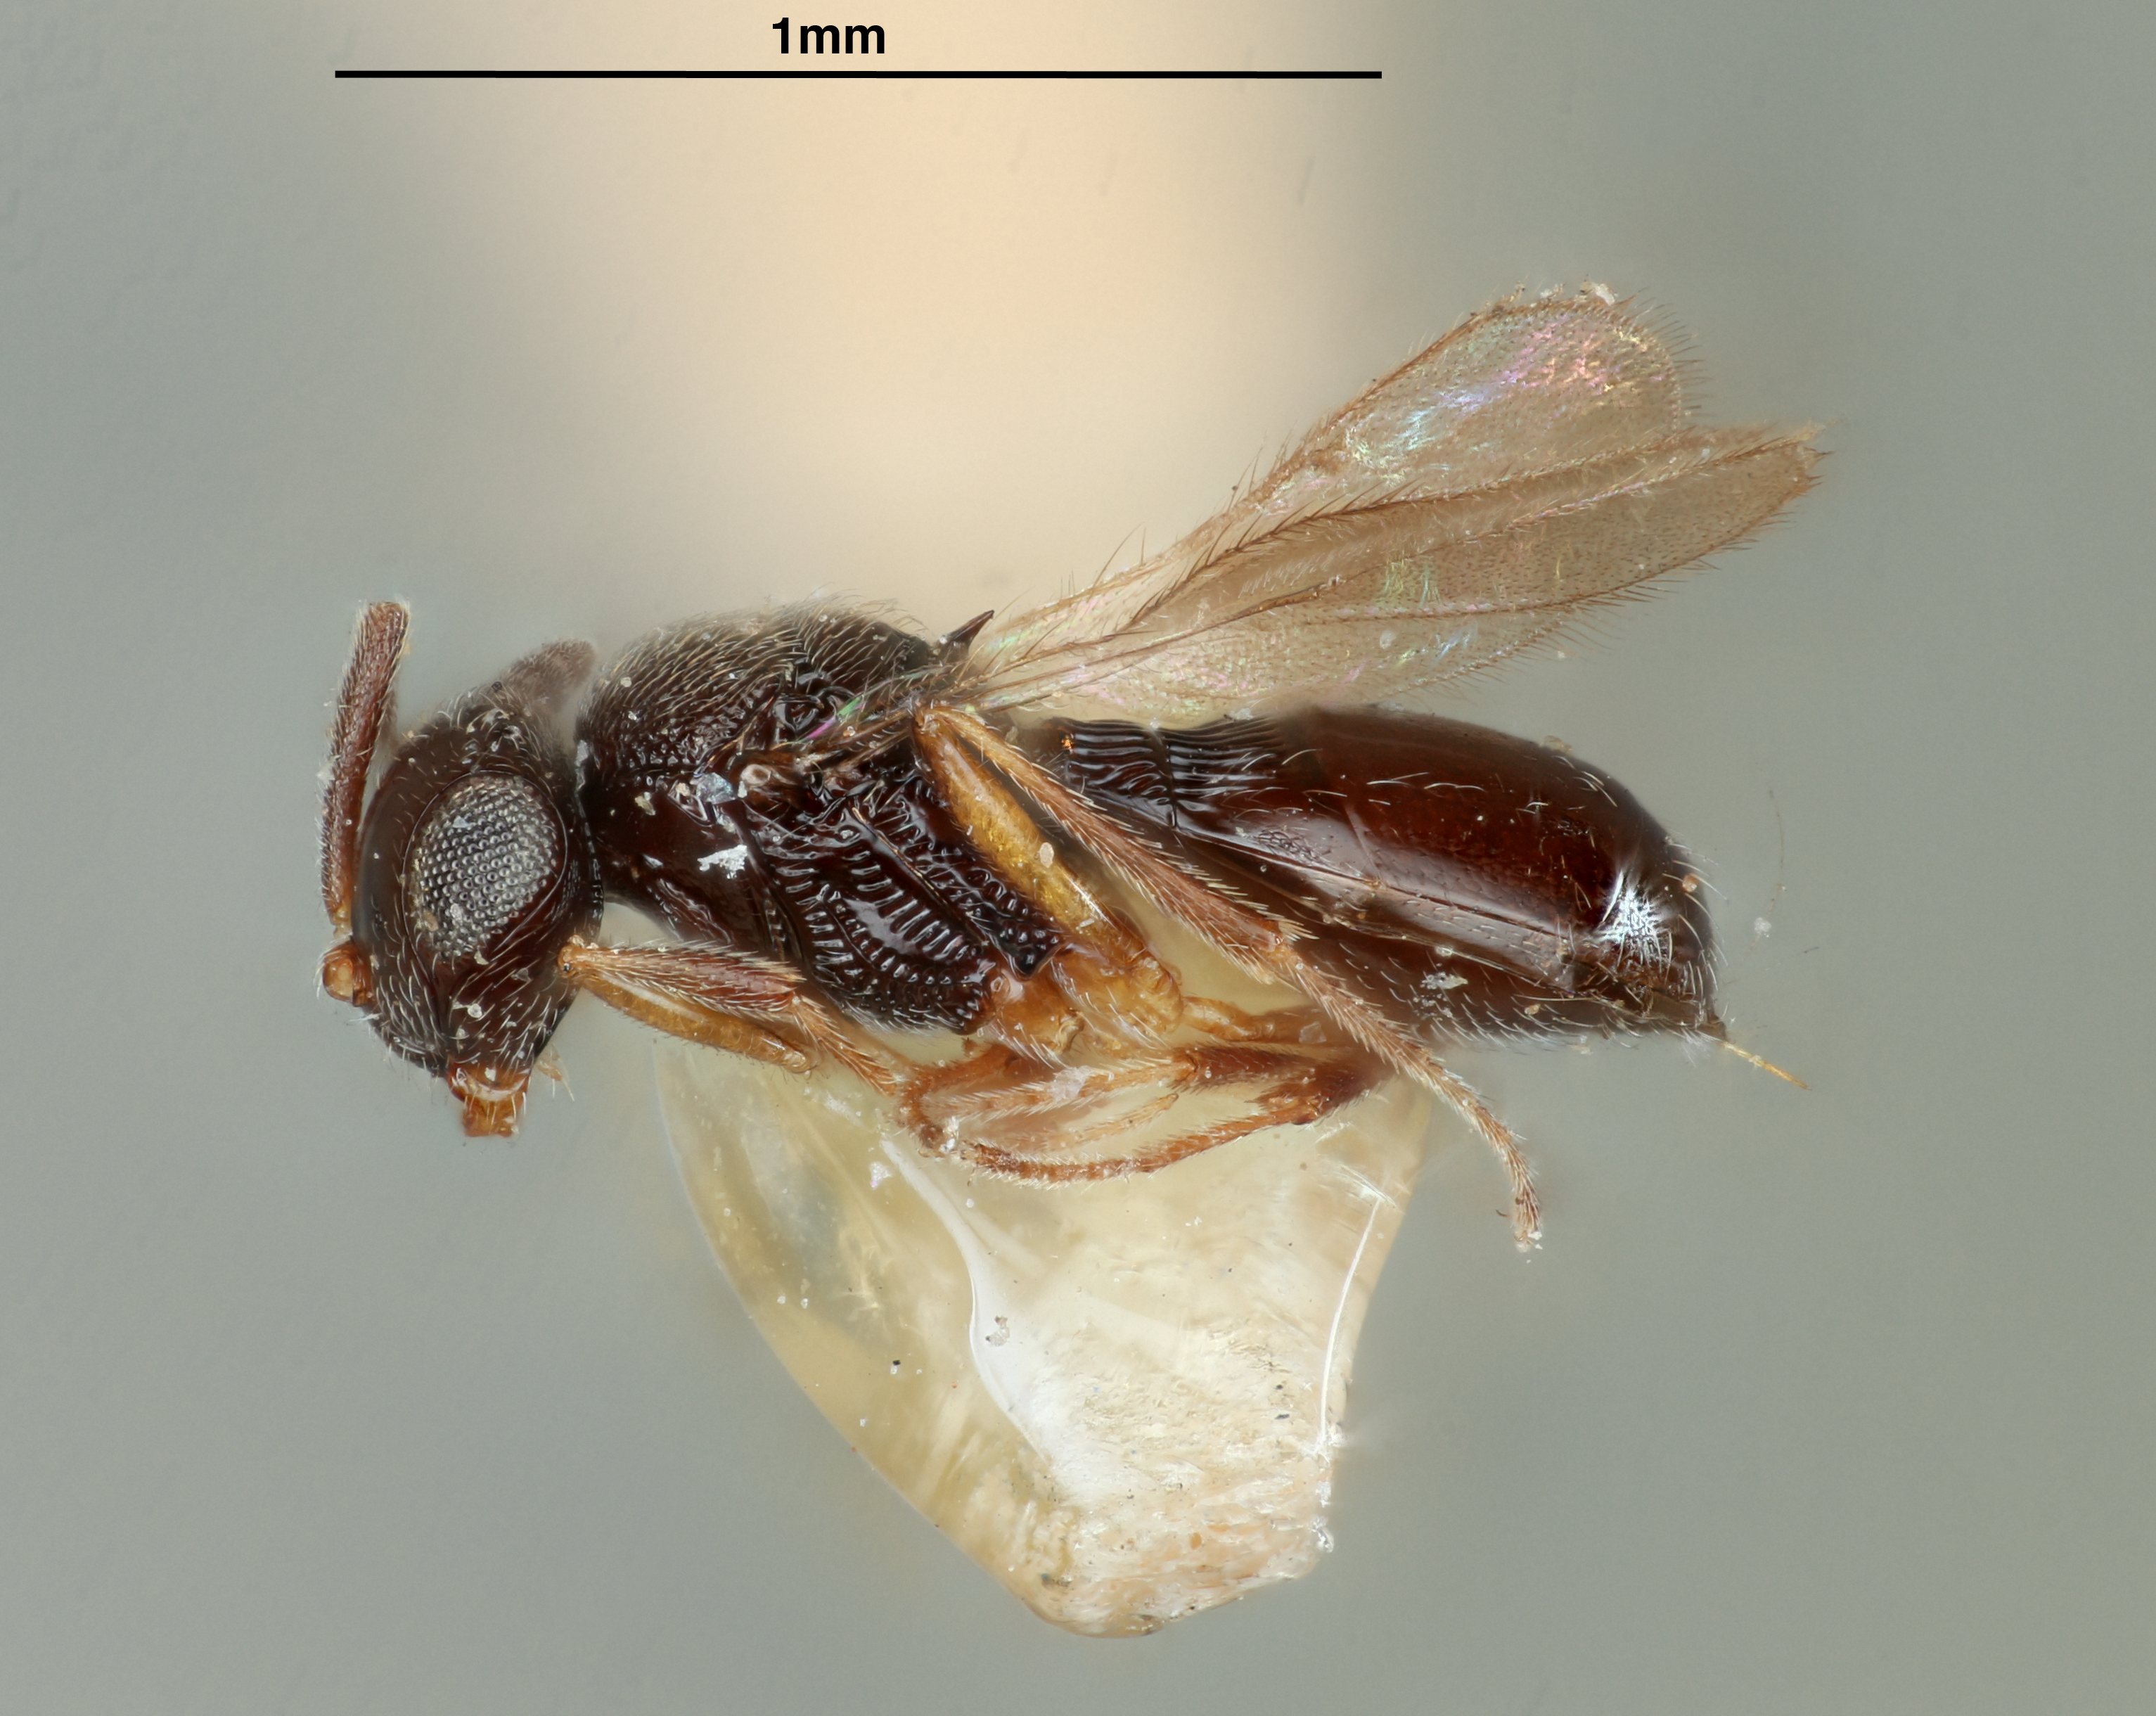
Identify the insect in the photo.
Hoplogryon tibialis
